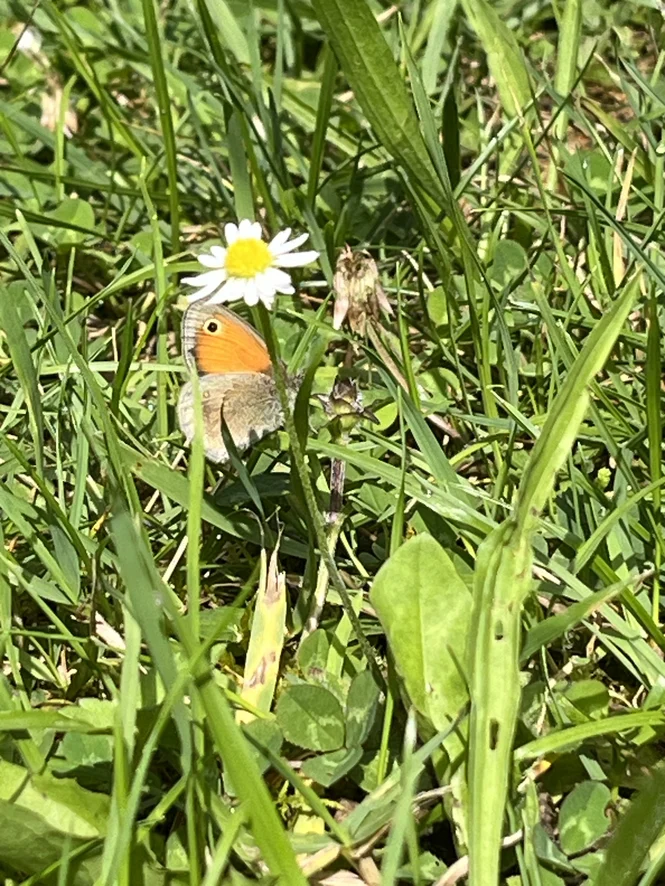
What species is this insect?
Coenonympha pamphilus
